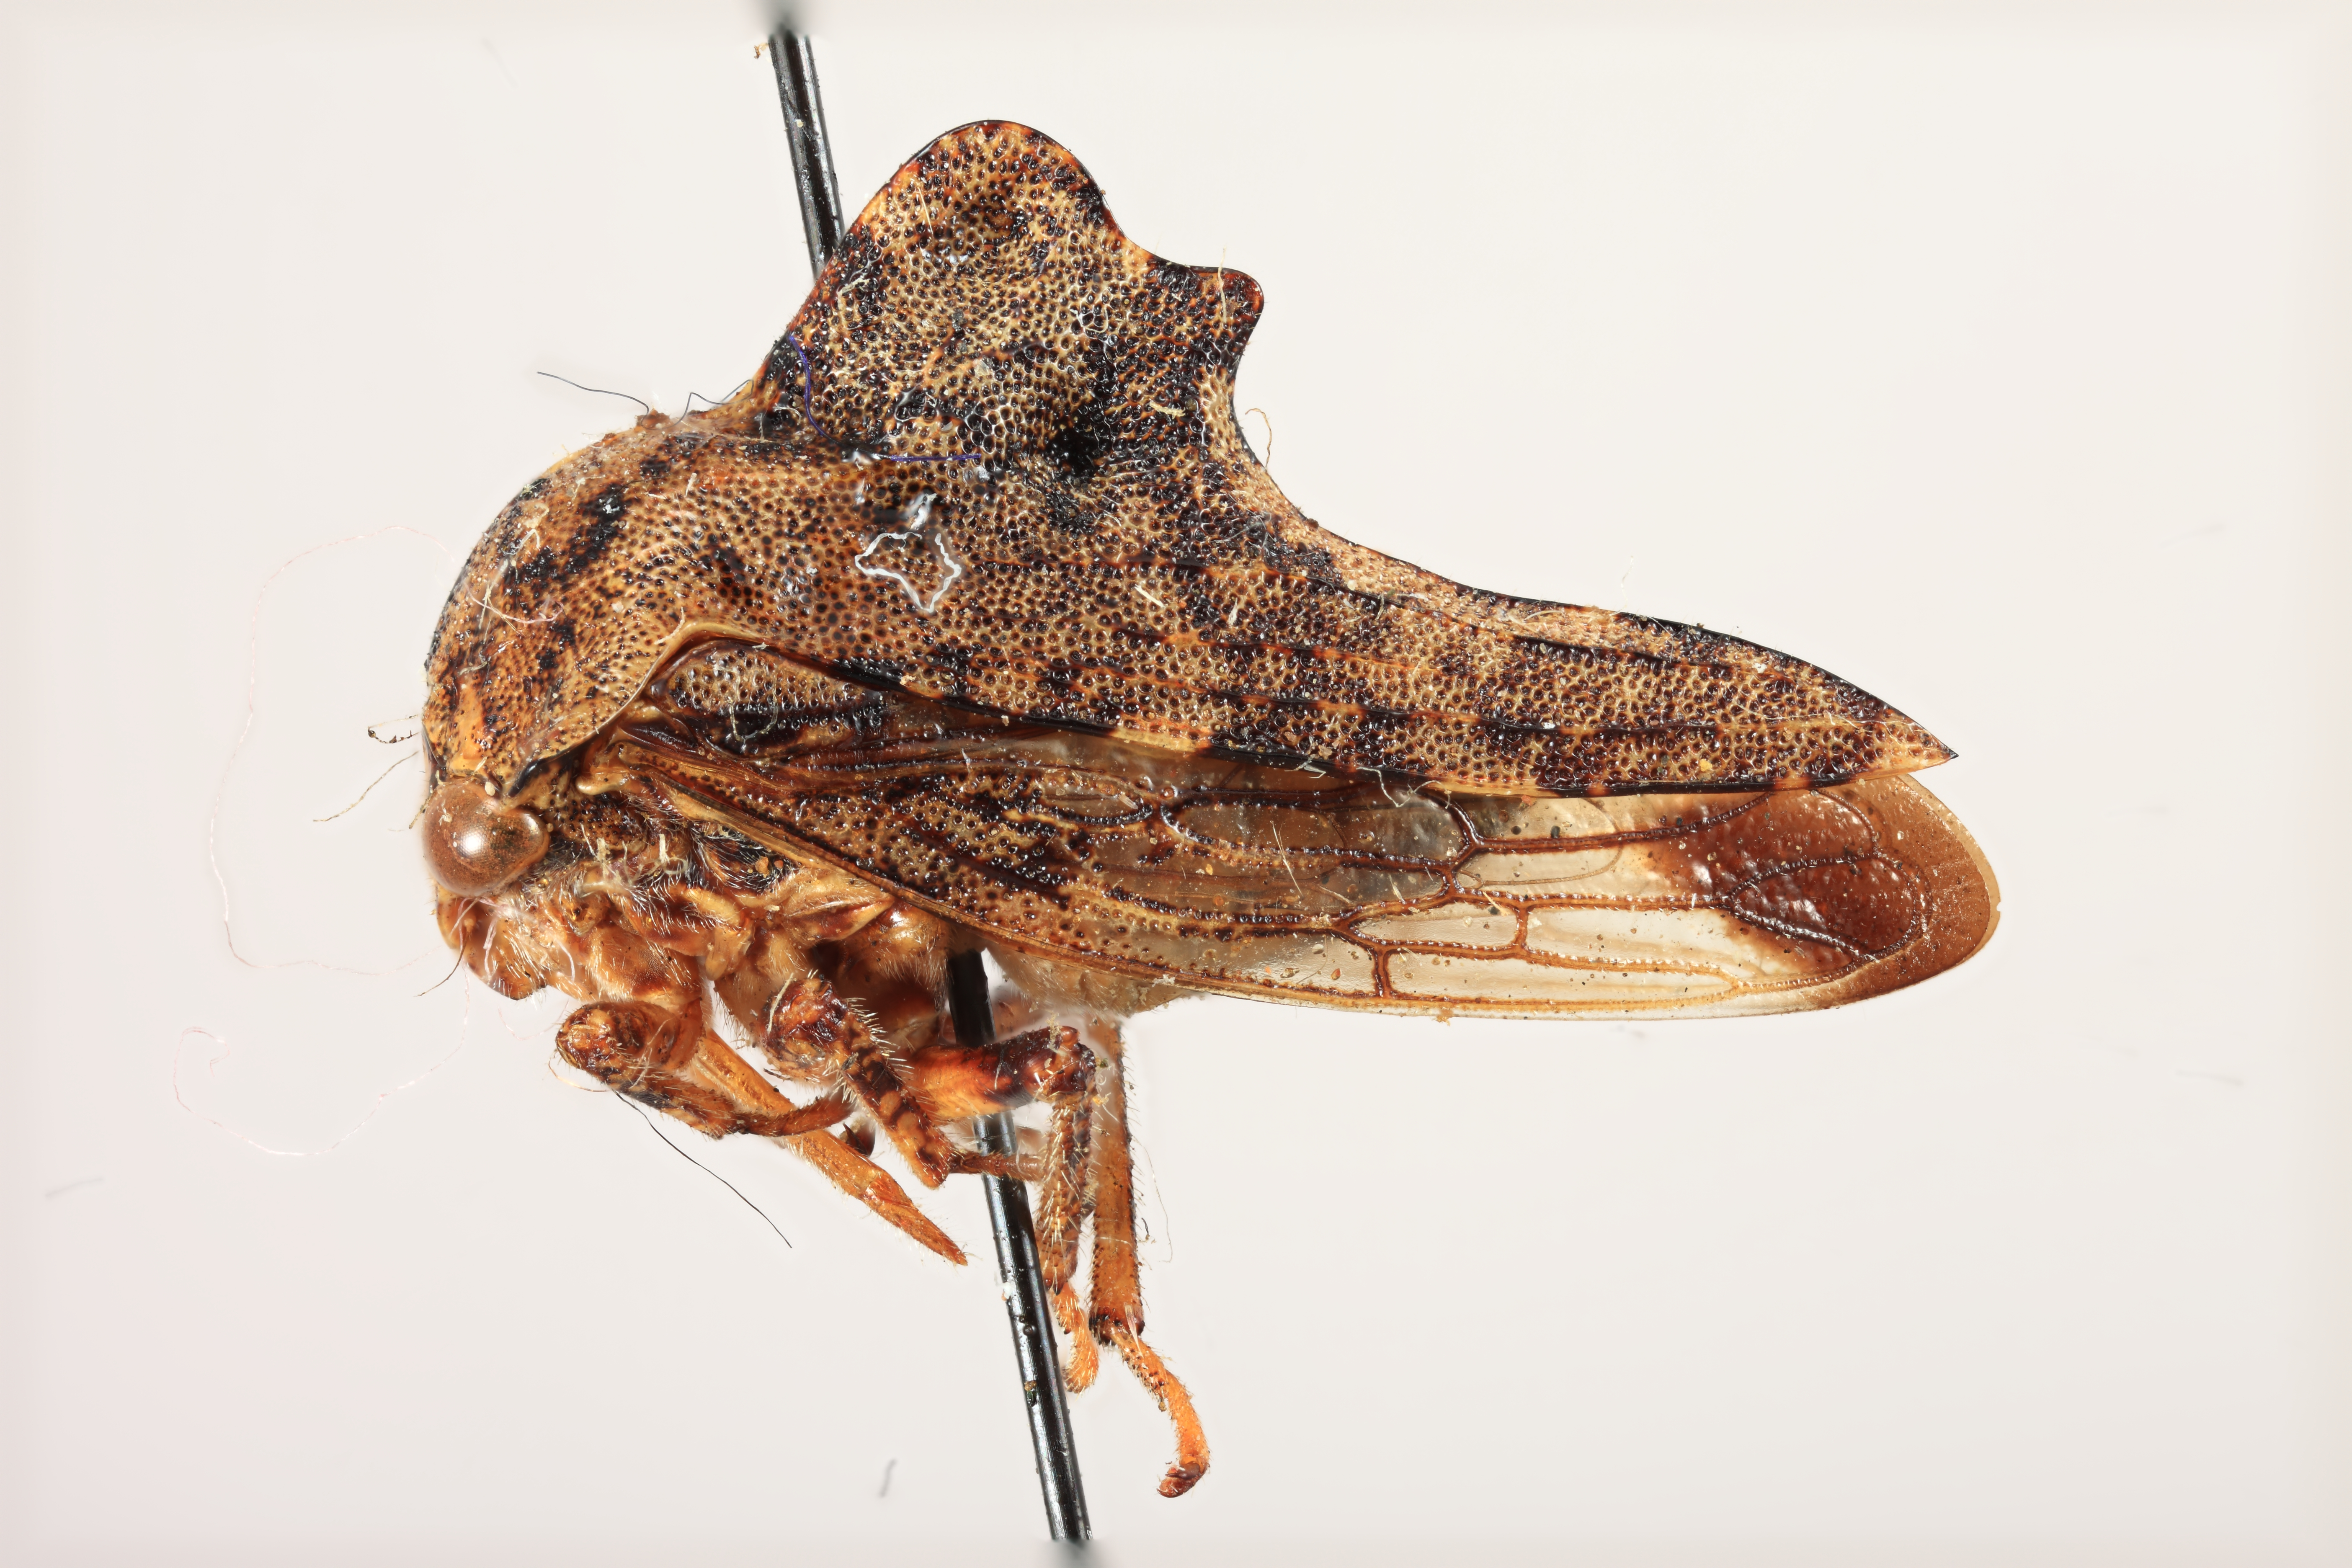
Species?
Heliria clitella
